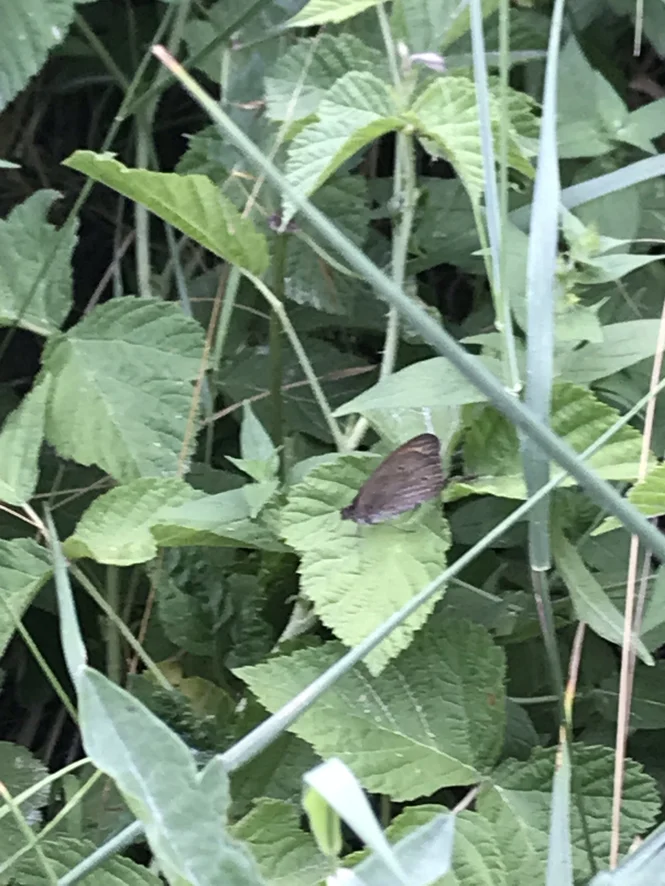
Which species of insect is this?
Maniola jurtina
